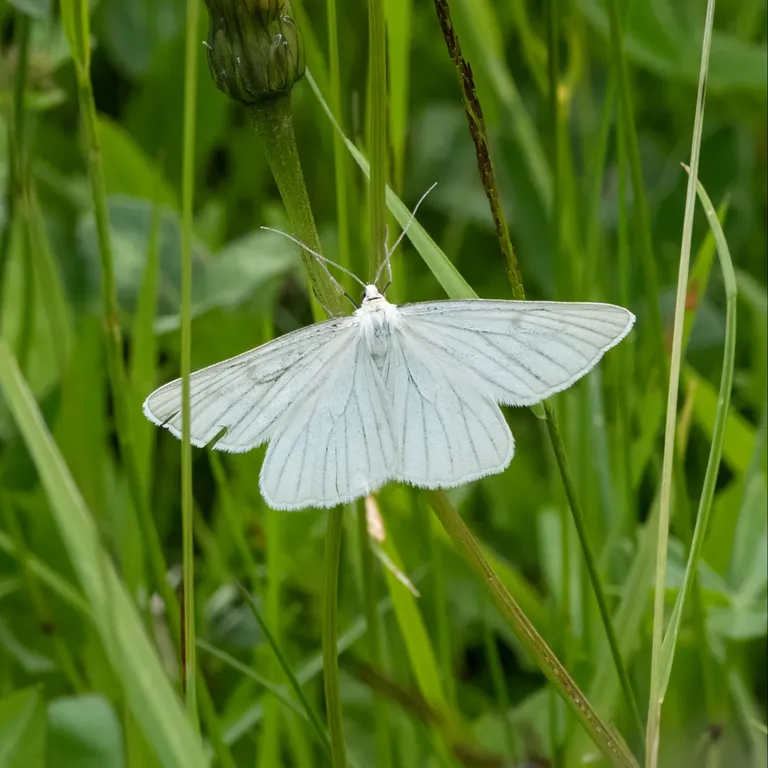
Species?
Siona lineata
